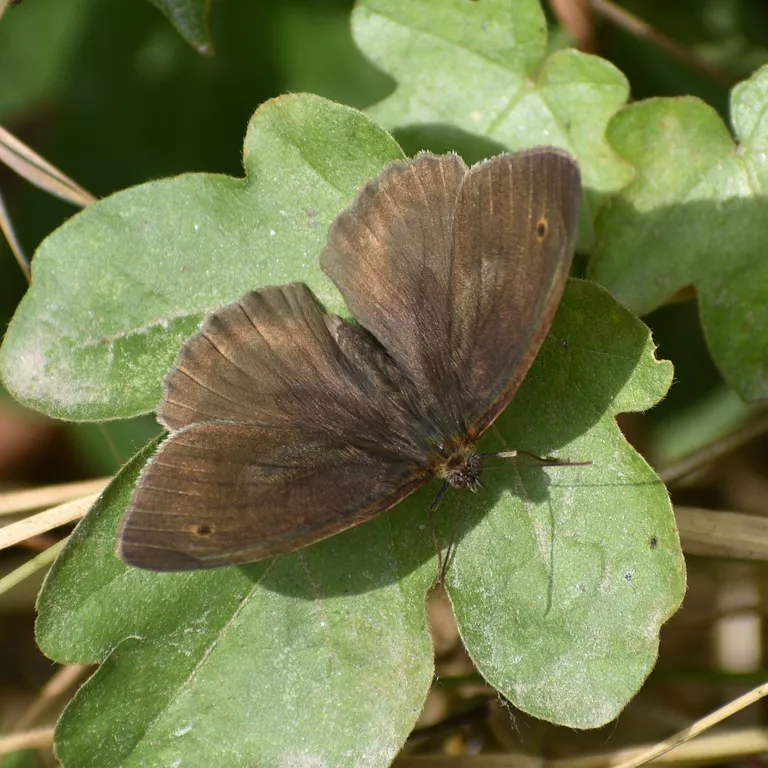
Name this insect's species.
Maniola jurtina
